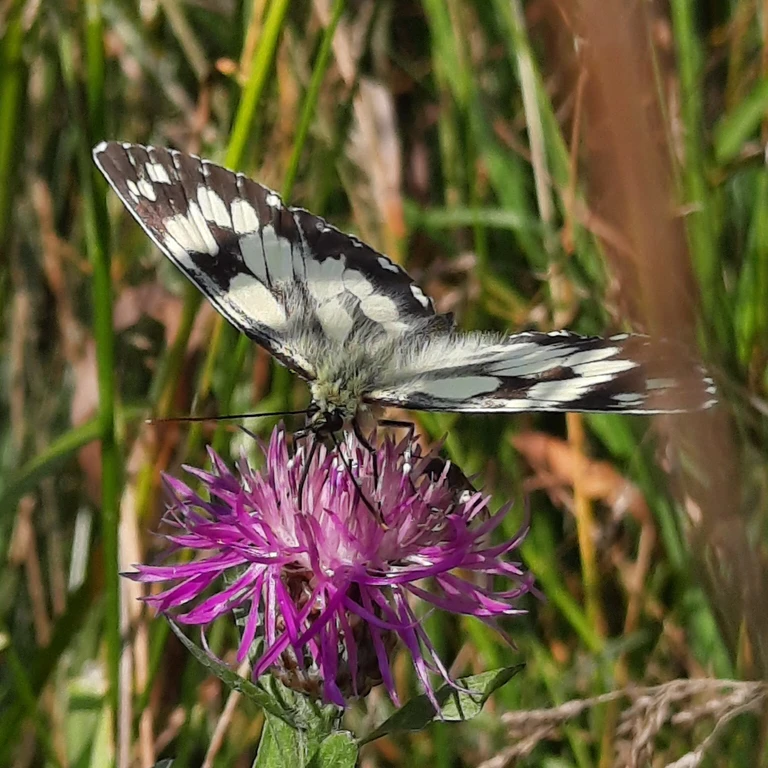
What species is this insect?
Melanargia galathea
